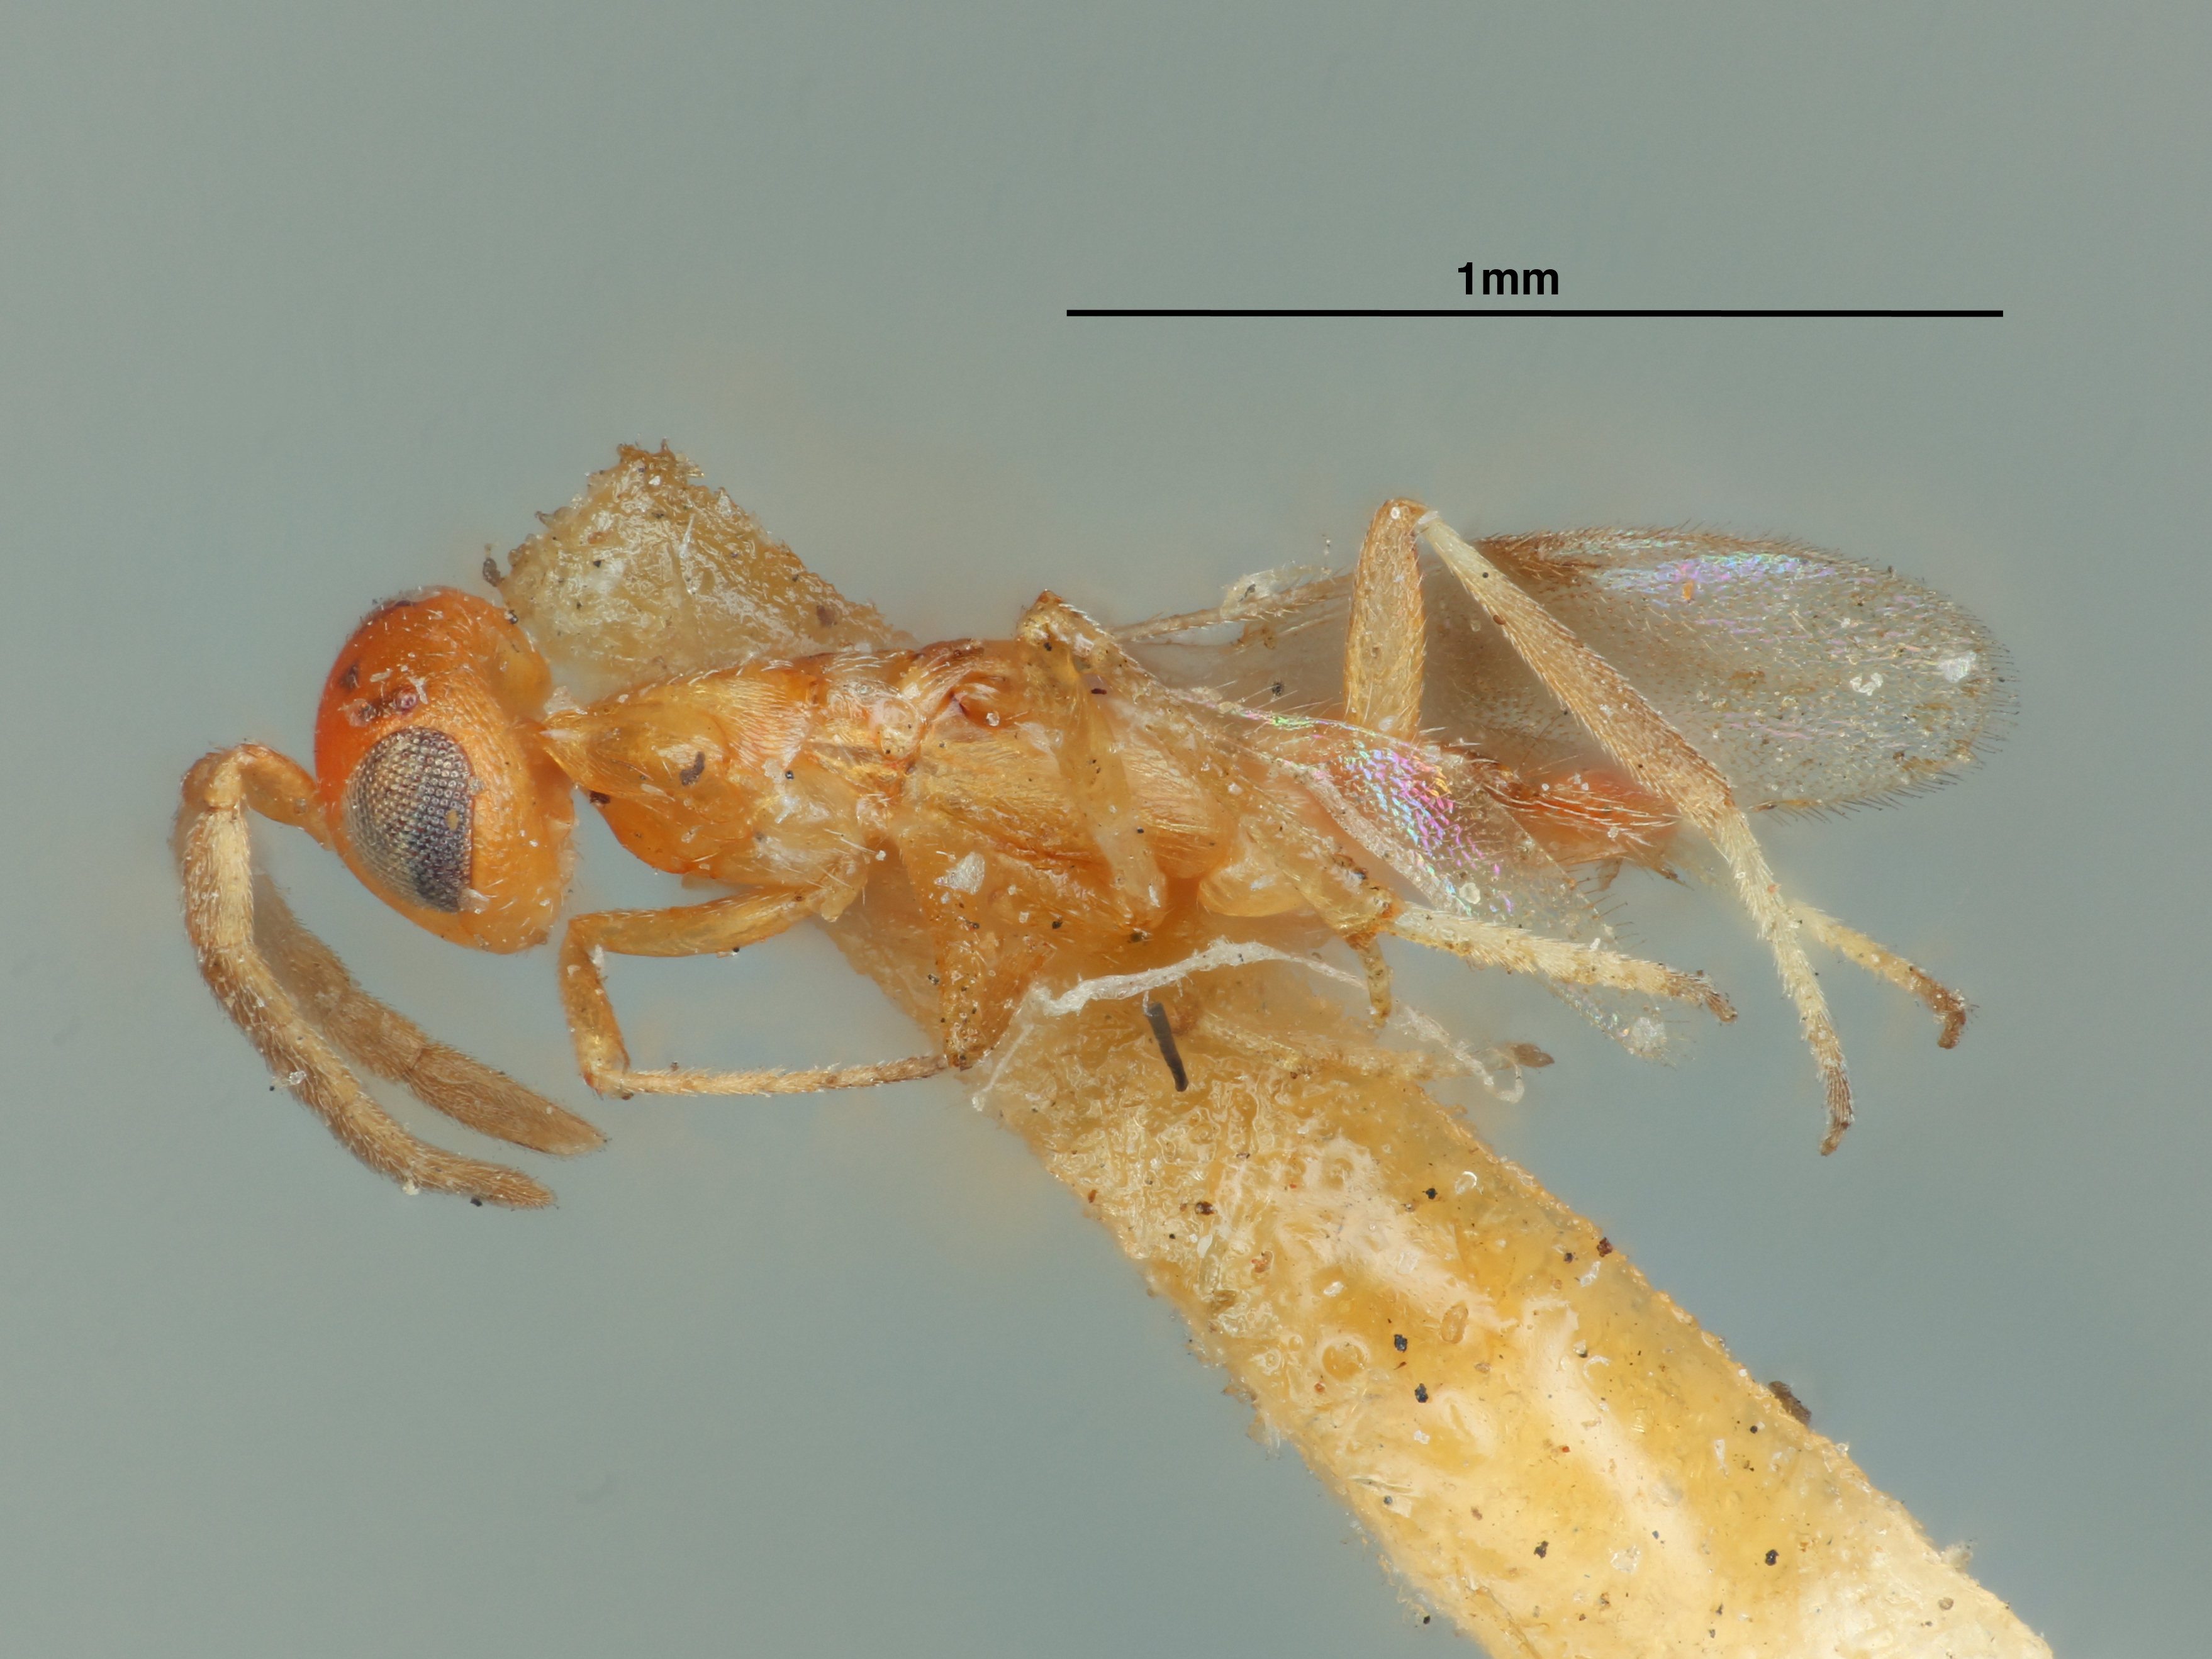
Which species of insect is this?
Meromyzobia flava
